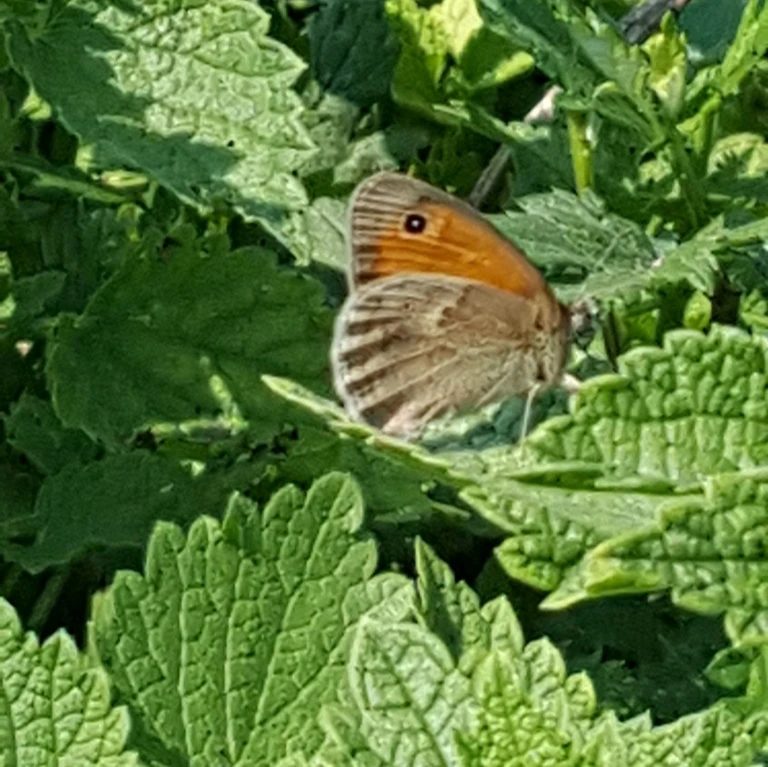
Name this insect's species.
Coenonympha pamphilus
